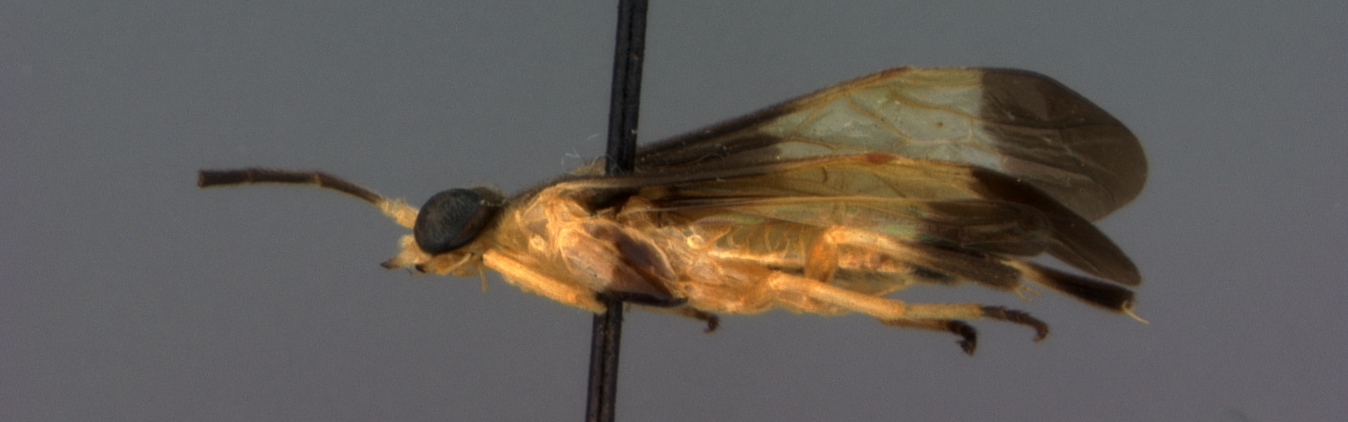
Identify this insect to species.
Stromboceros plesius
